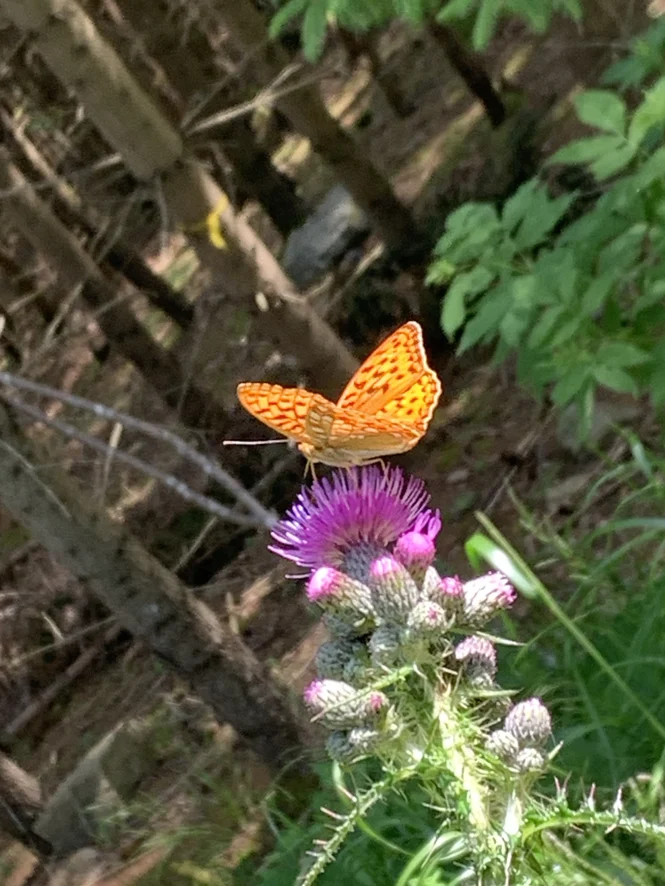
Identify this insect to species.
Fabriciana adippe
